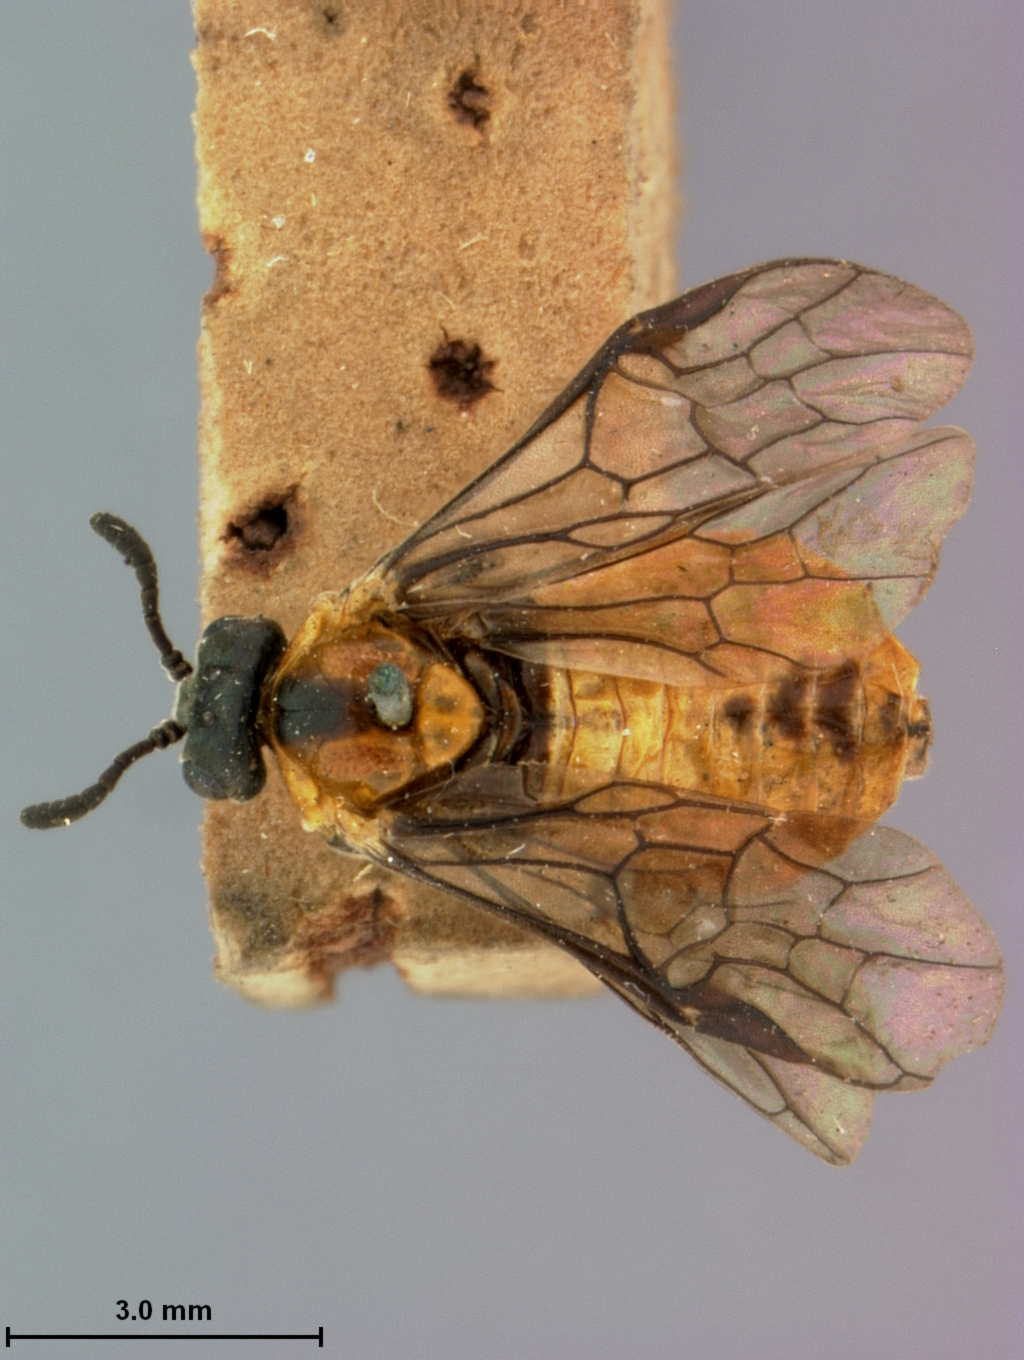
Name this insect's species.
Clarissa froggatti
